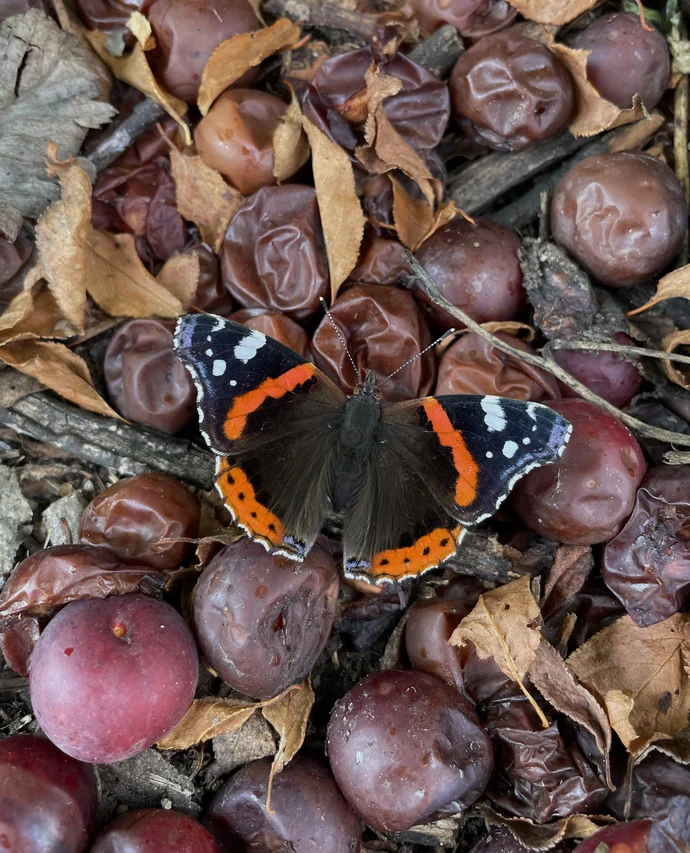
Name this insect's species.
Vanessa atalanta
